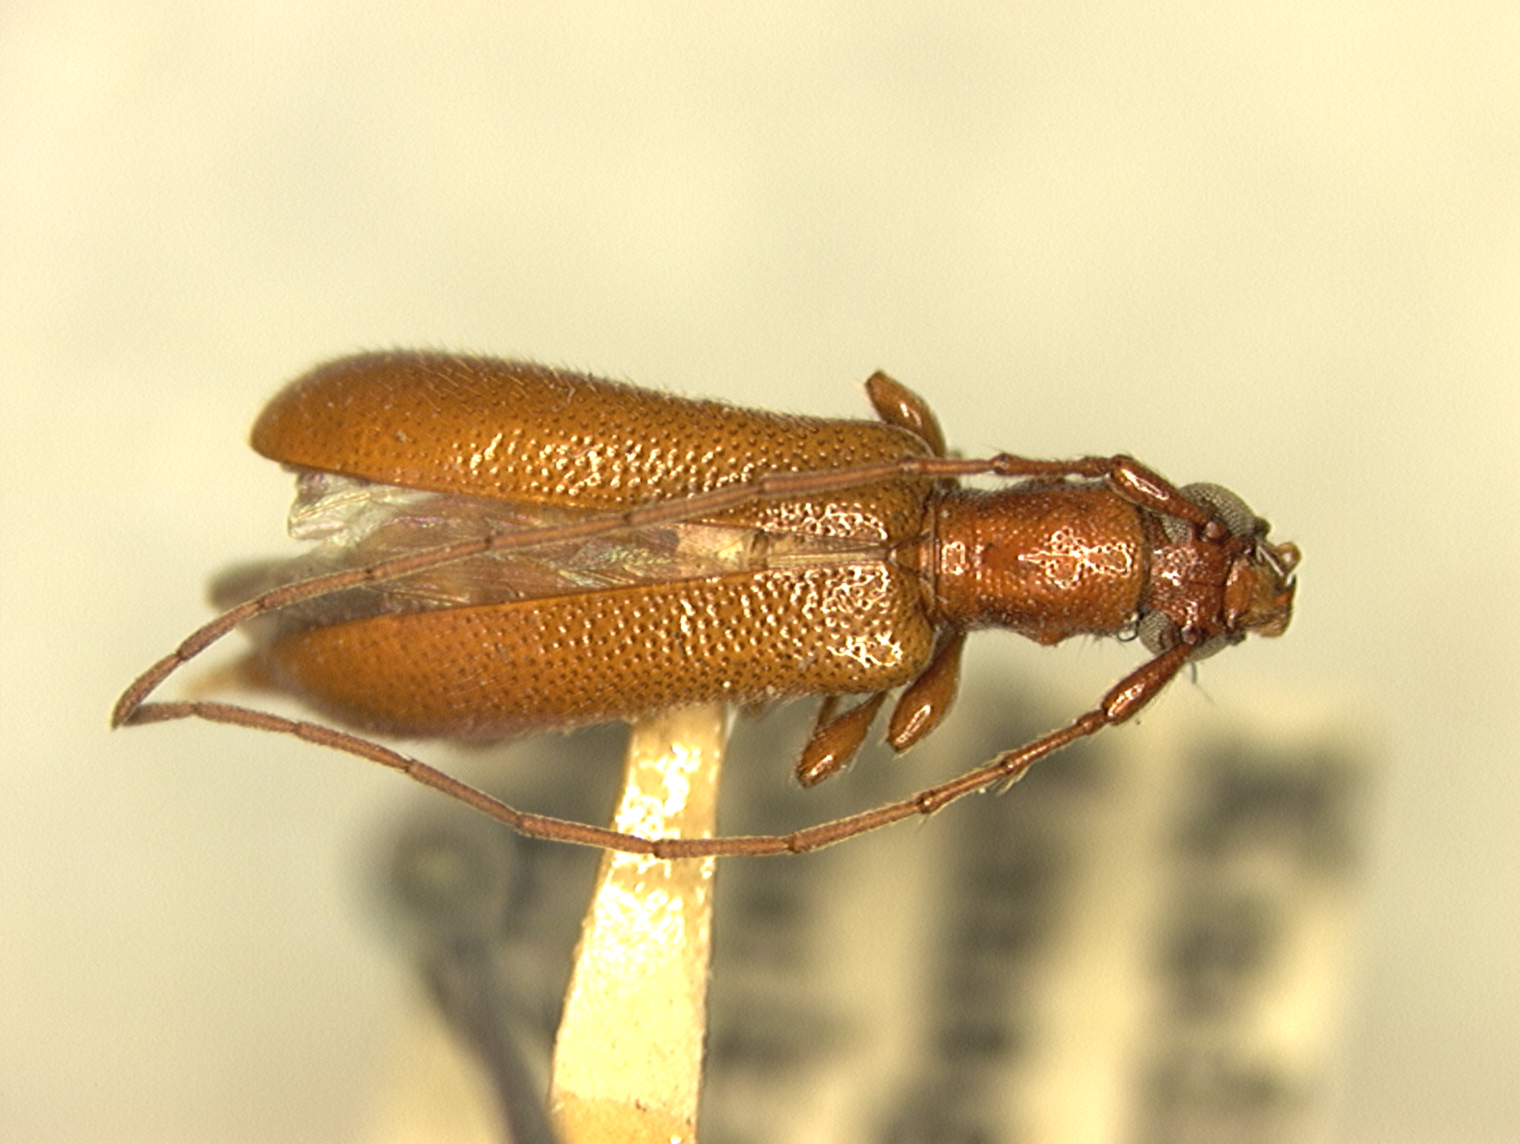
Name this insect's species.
Obrium sibiricum
